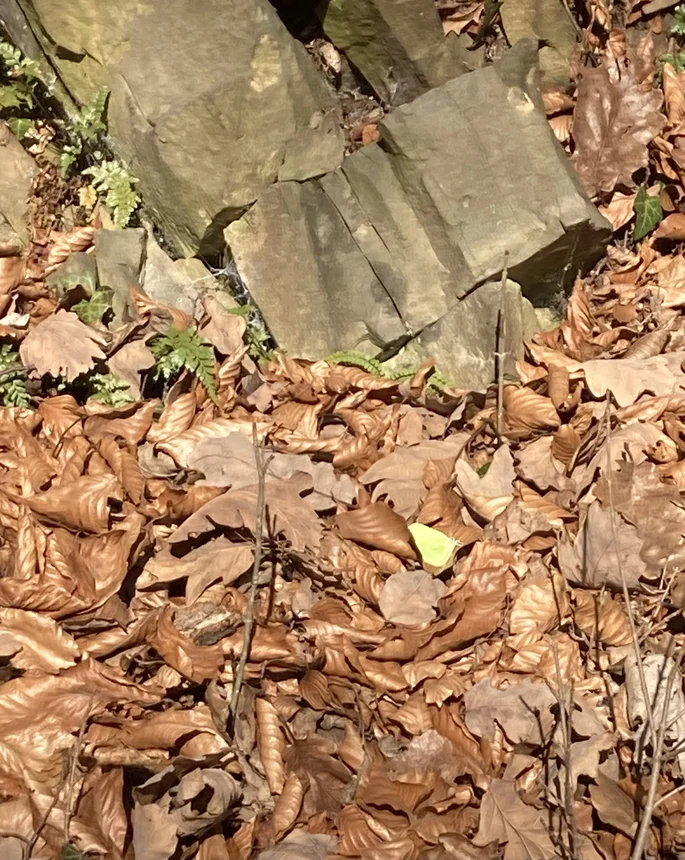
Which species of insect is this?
Gonepteryx rhamni
